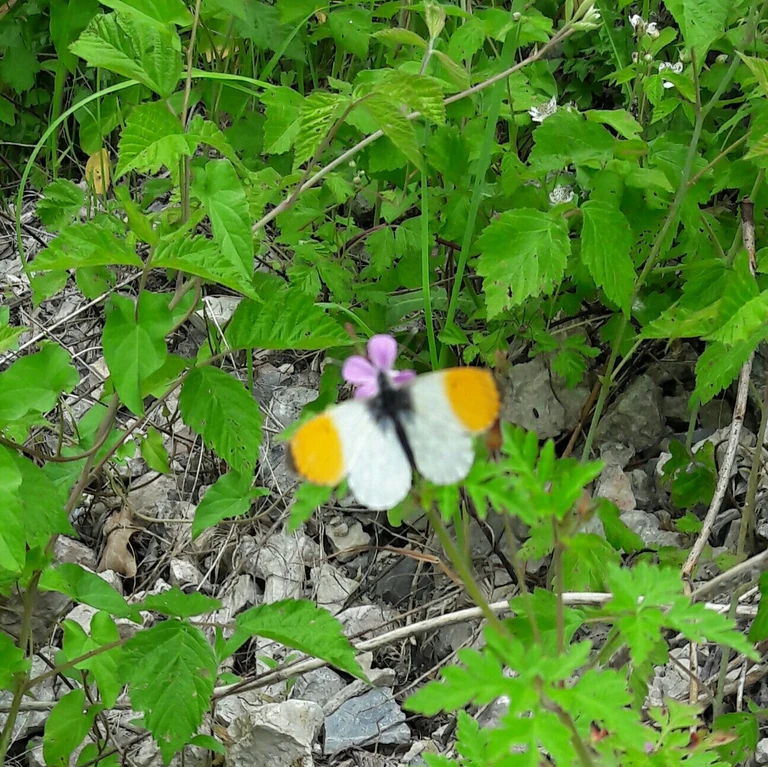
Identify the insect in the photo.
Anthocharis cardamines
